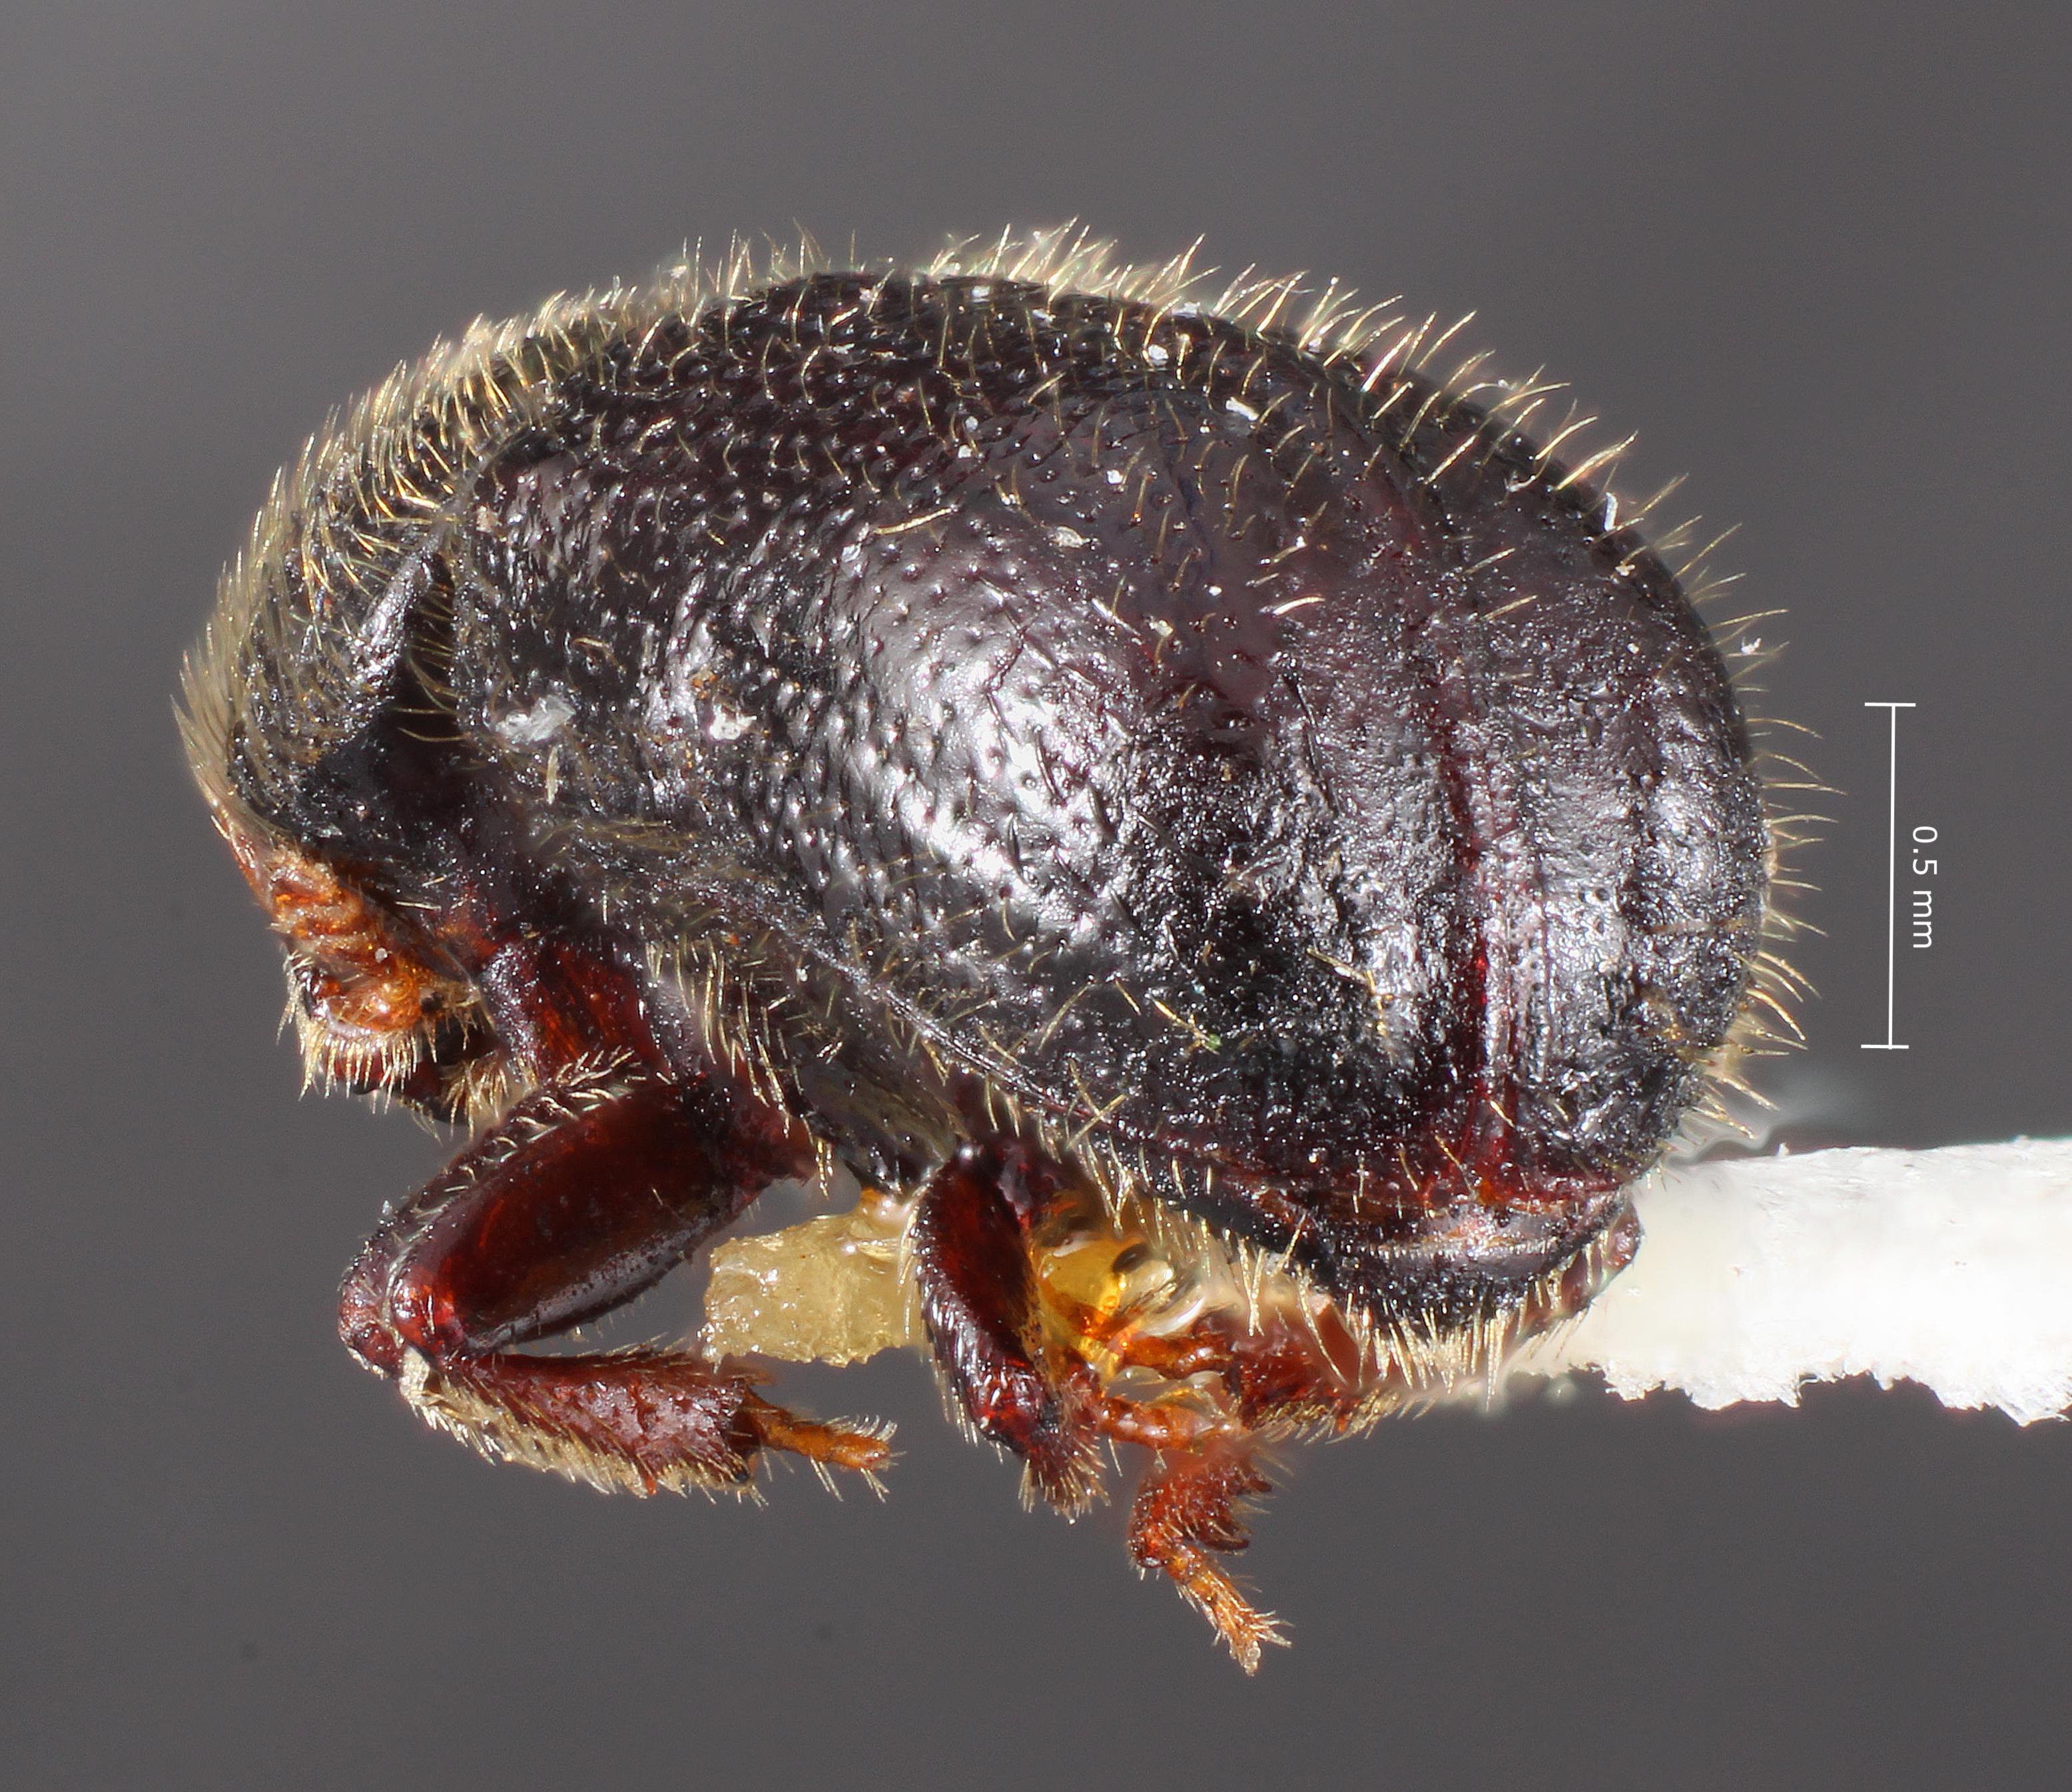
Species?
Conophthorus resinosae
